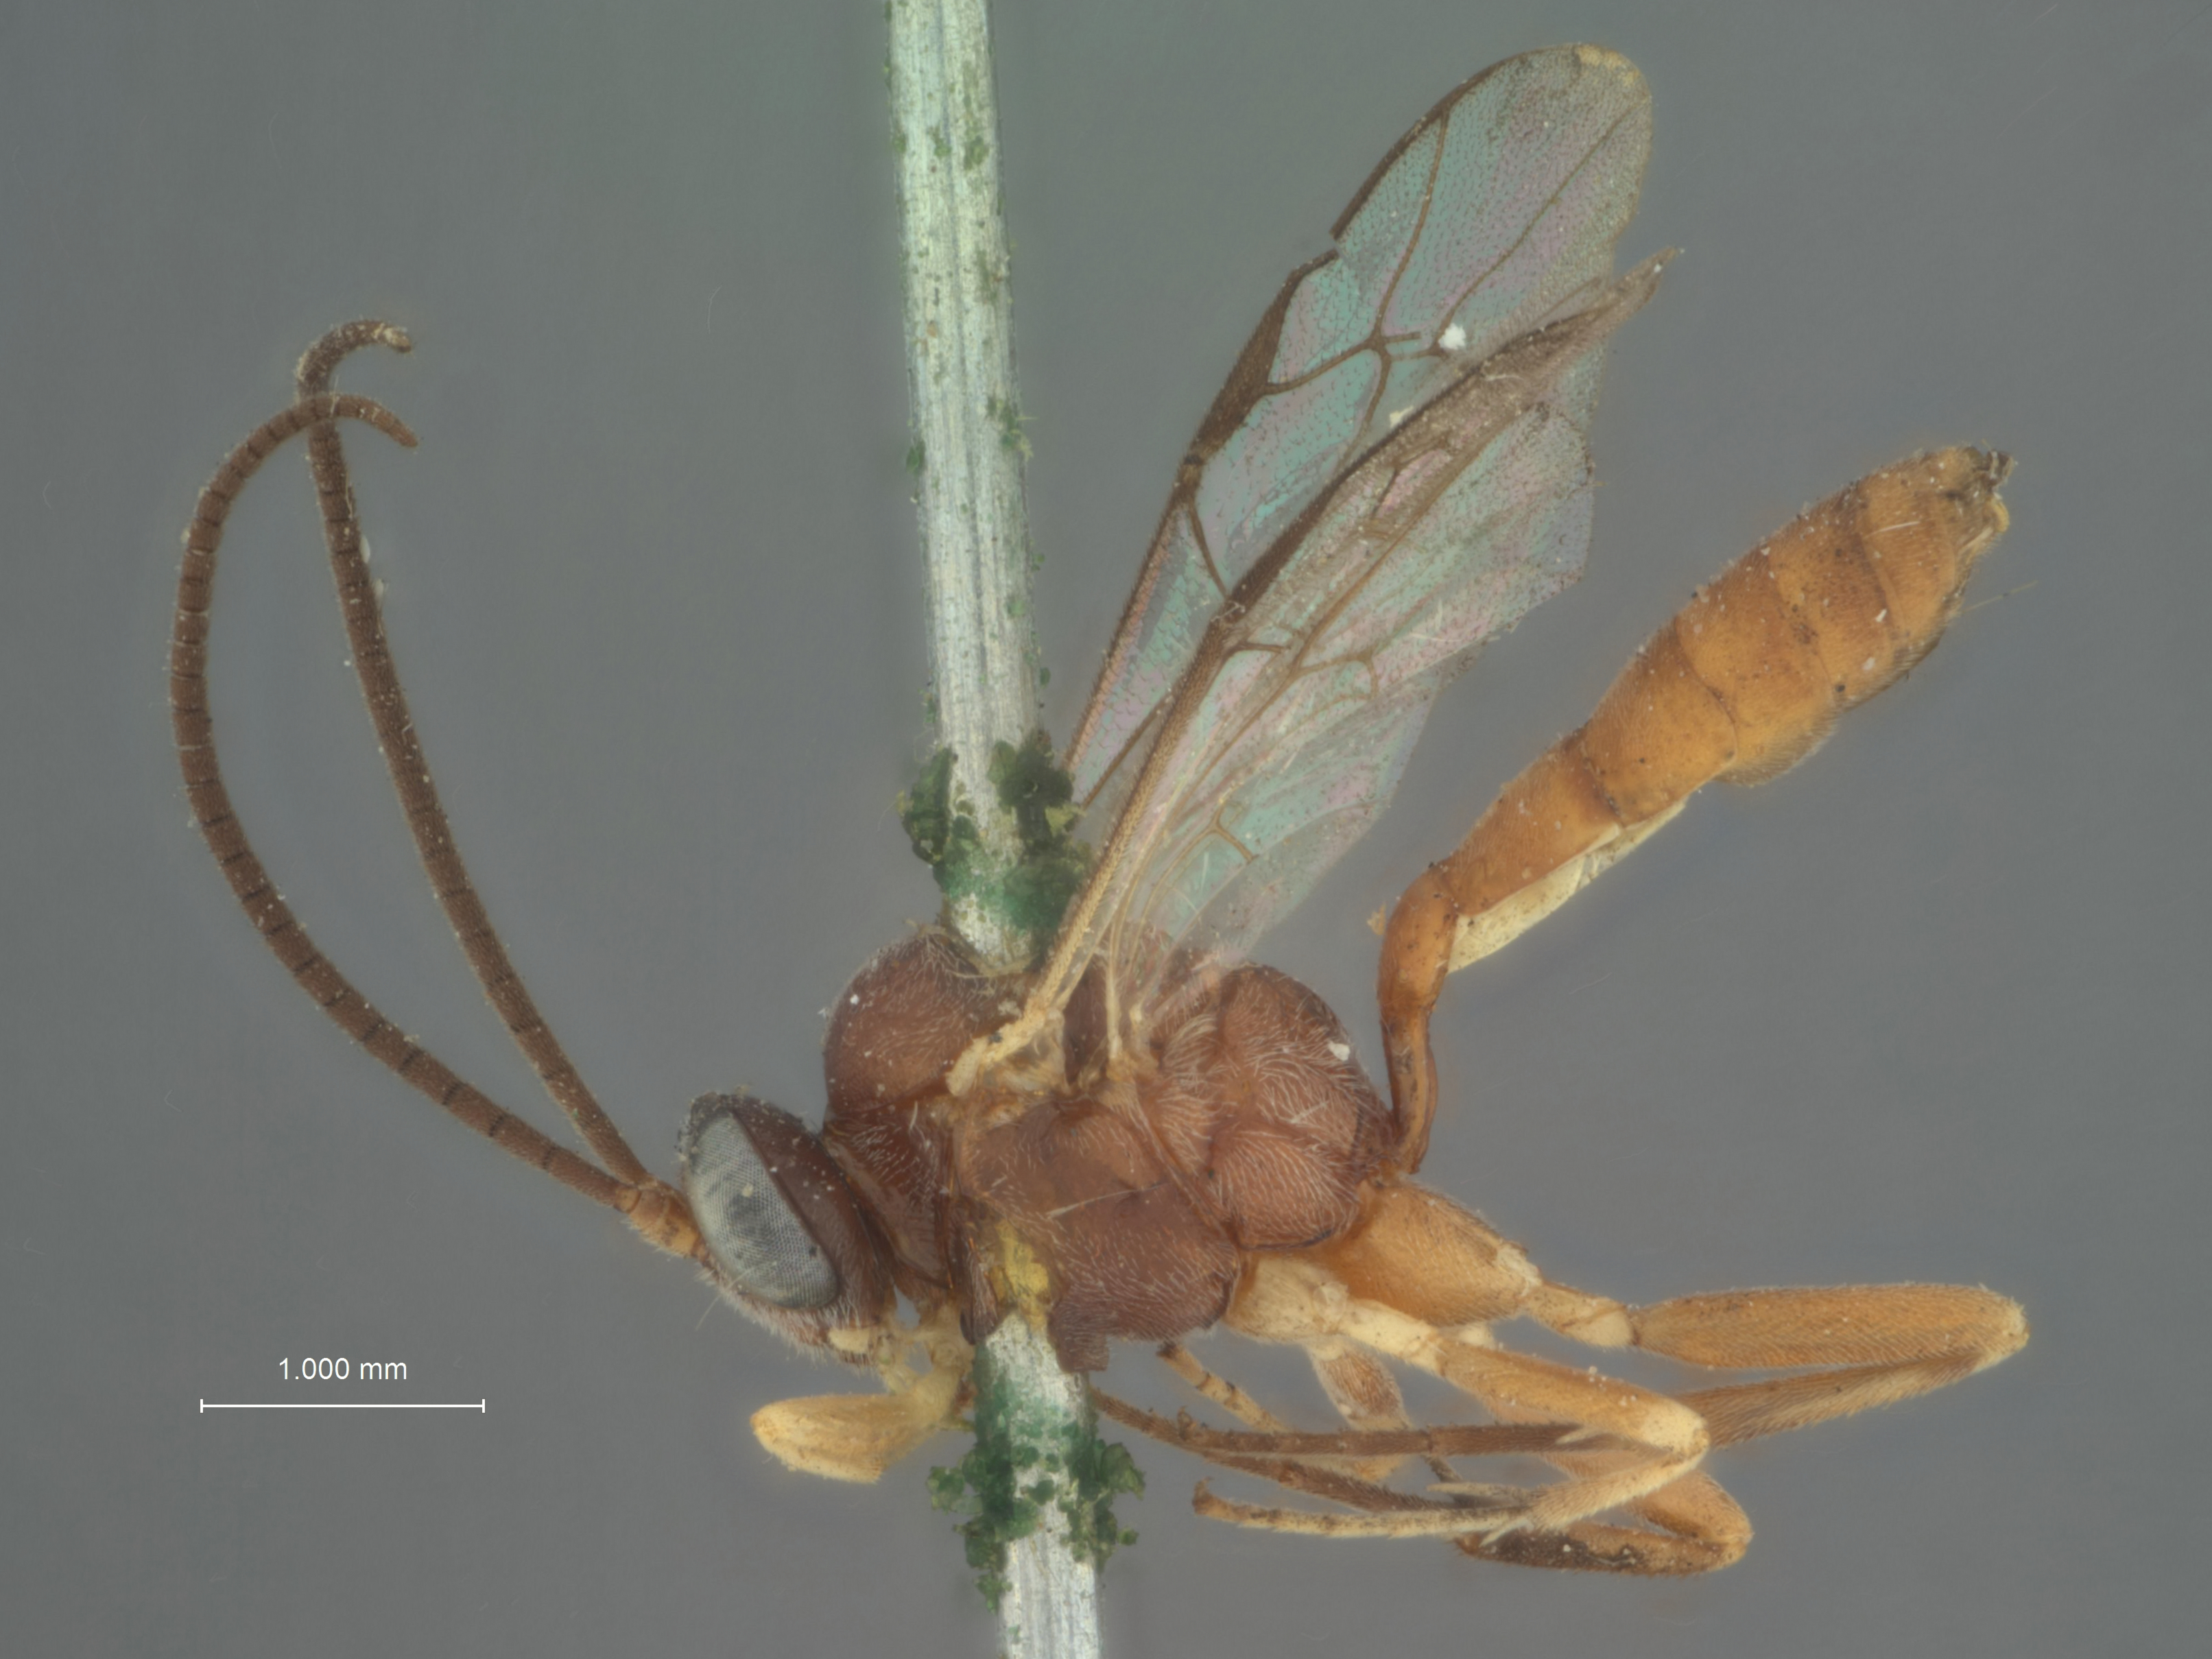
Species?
Limneria rufa
